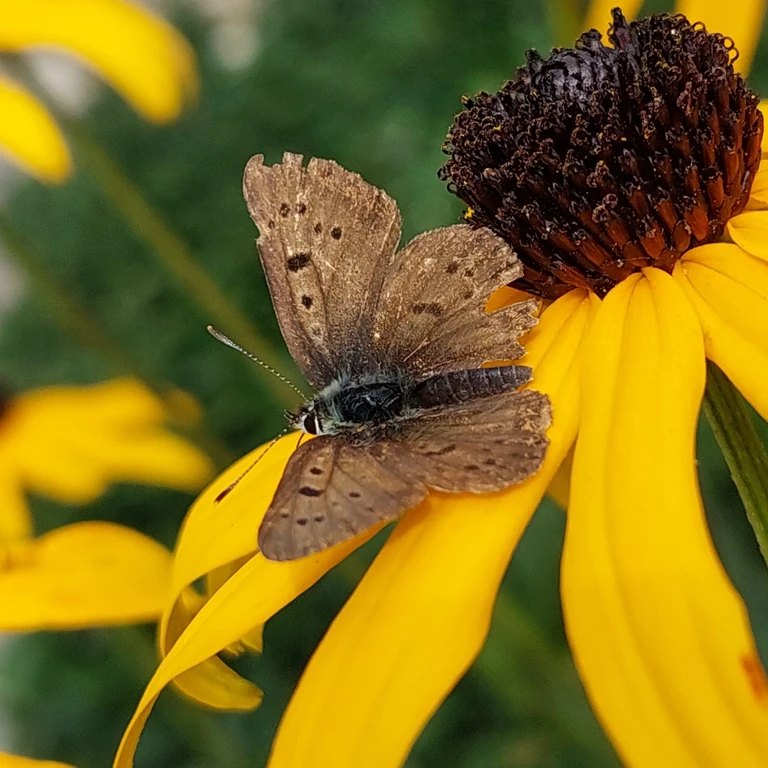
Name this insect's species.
Lycaena tityrus (also Loweia tityrus)
